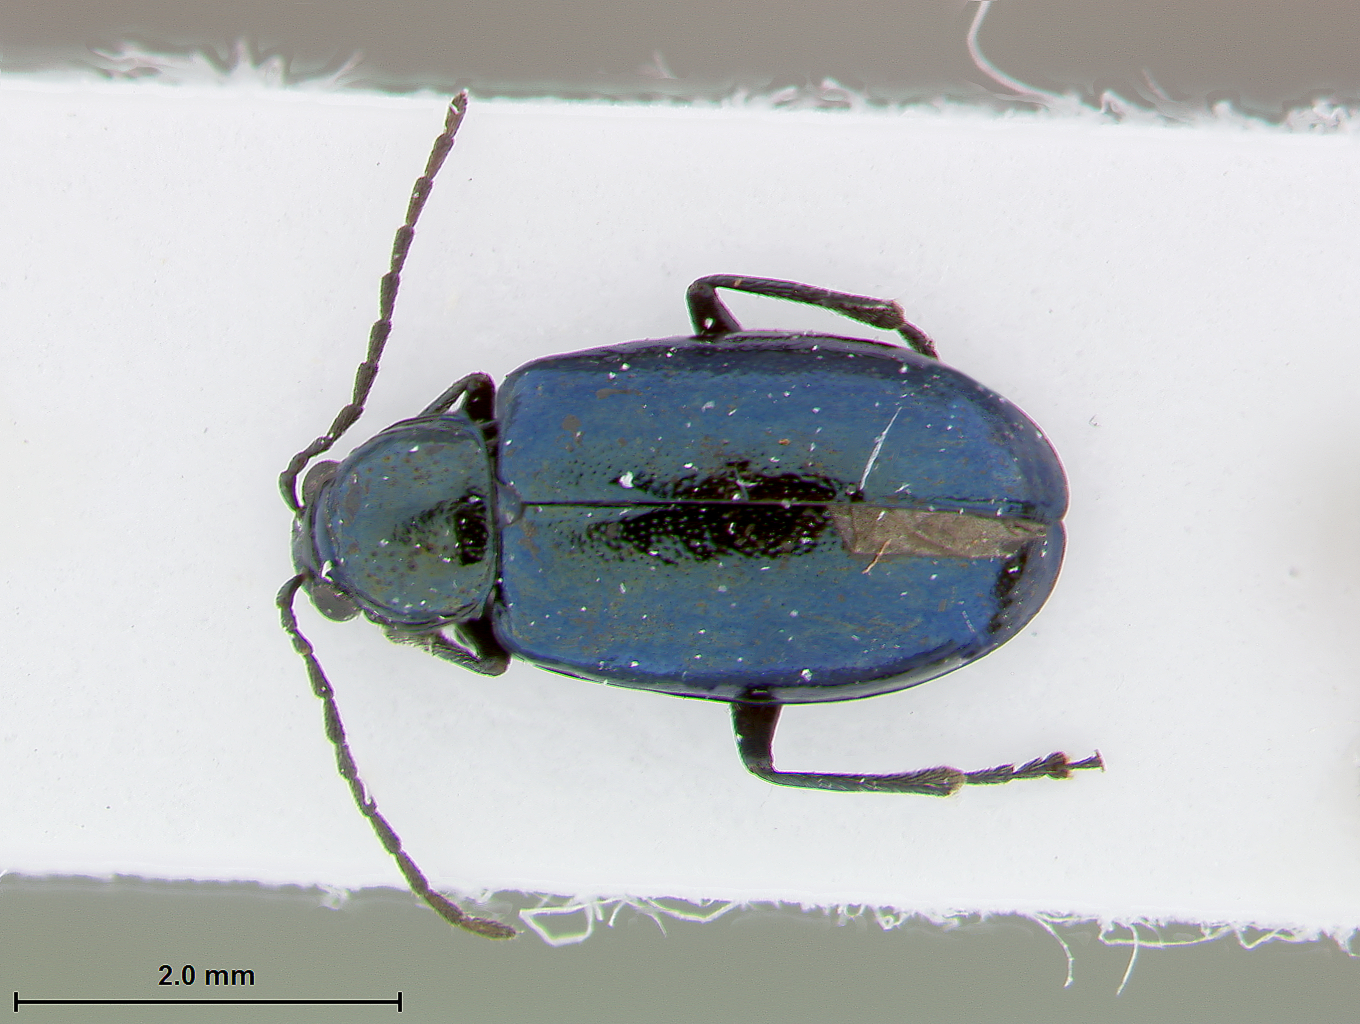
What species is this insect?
Calomicrus yunnanus
